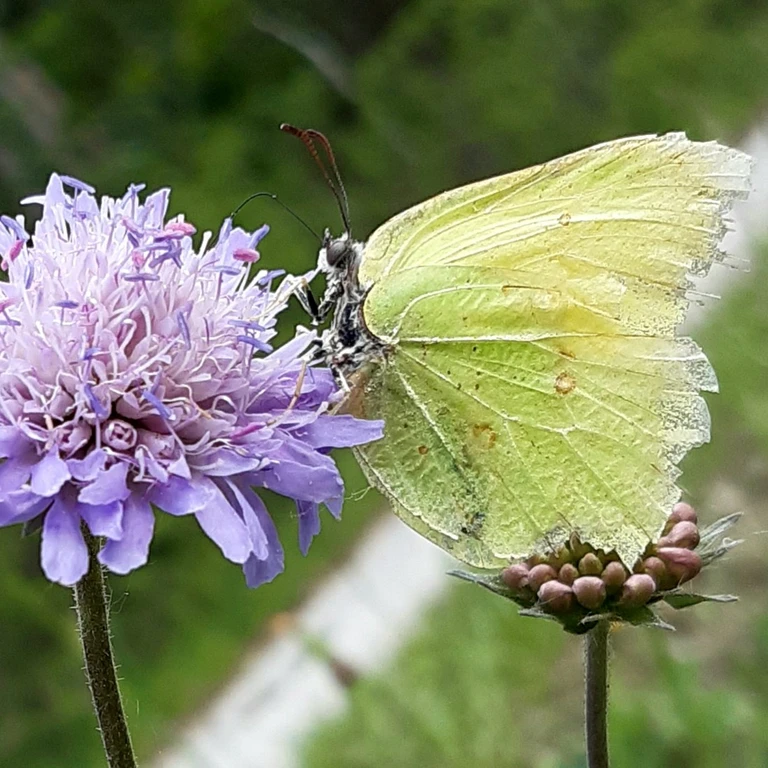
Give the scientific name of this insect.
Gonepteryx rhamni
